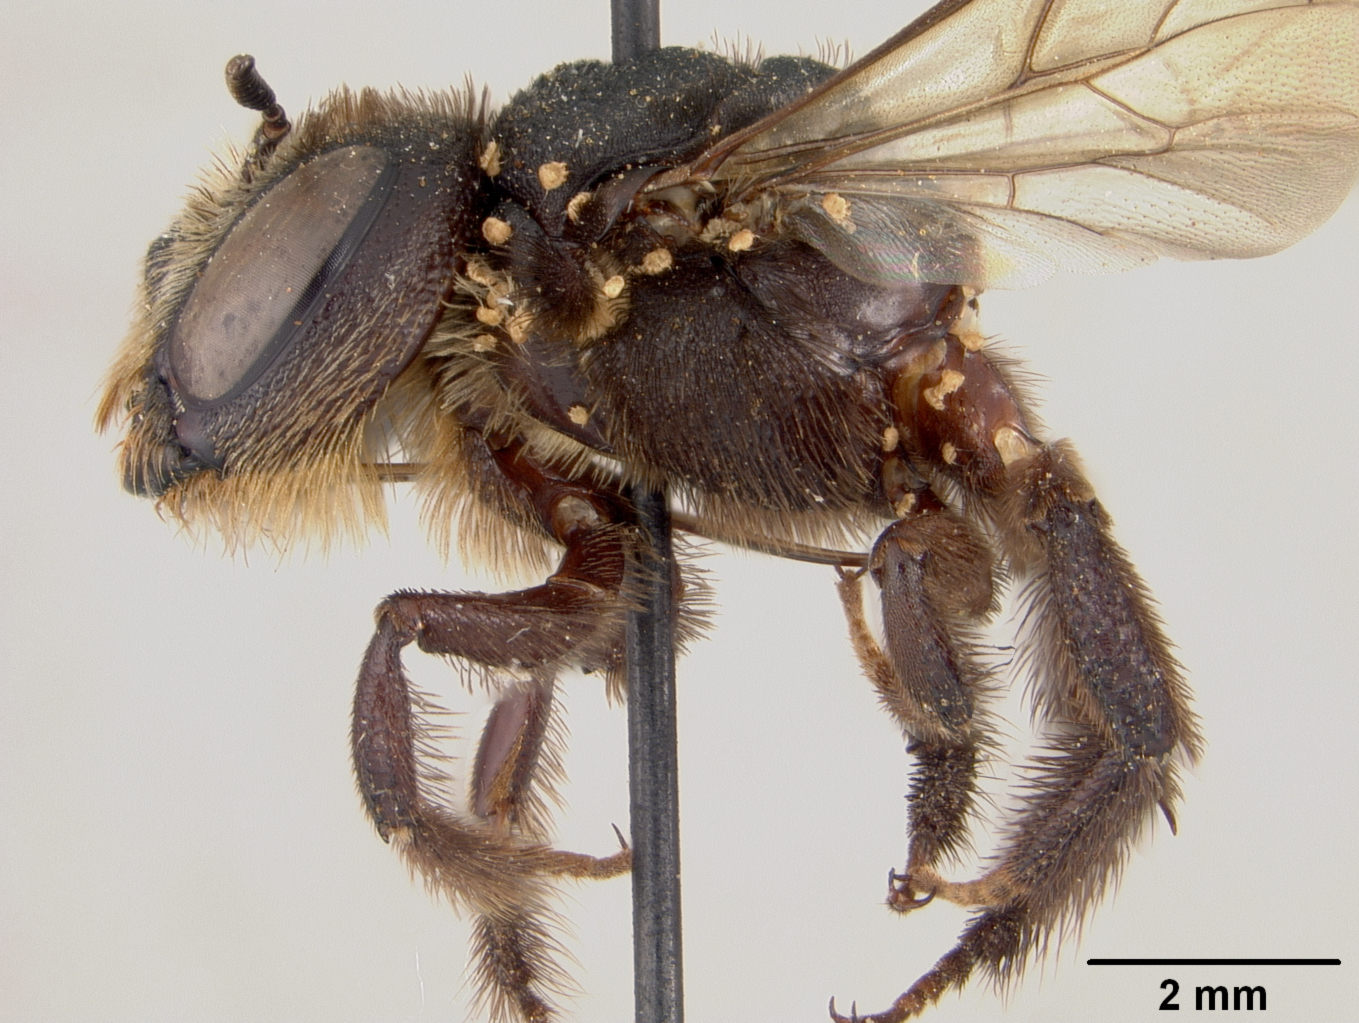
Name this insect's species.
Lithurgus guamensis
